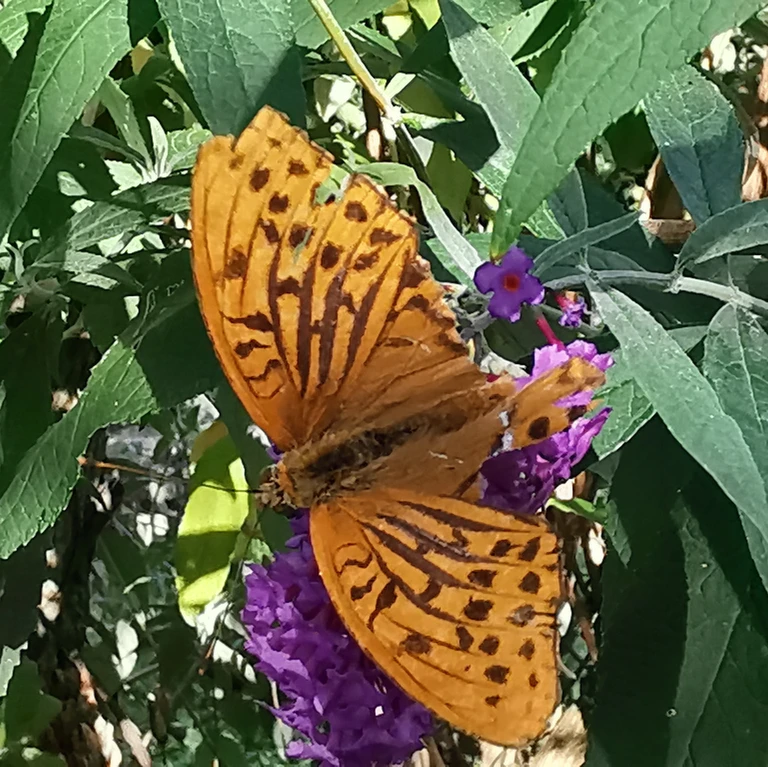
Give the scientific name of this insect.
Argynnis paphia
